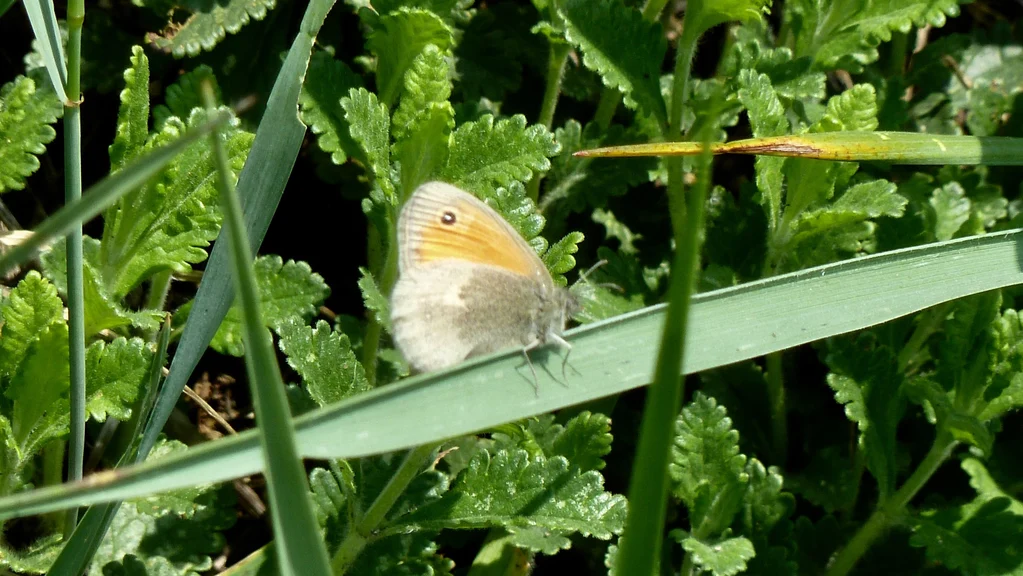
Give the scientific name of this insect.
Coenonympha pamphilus
